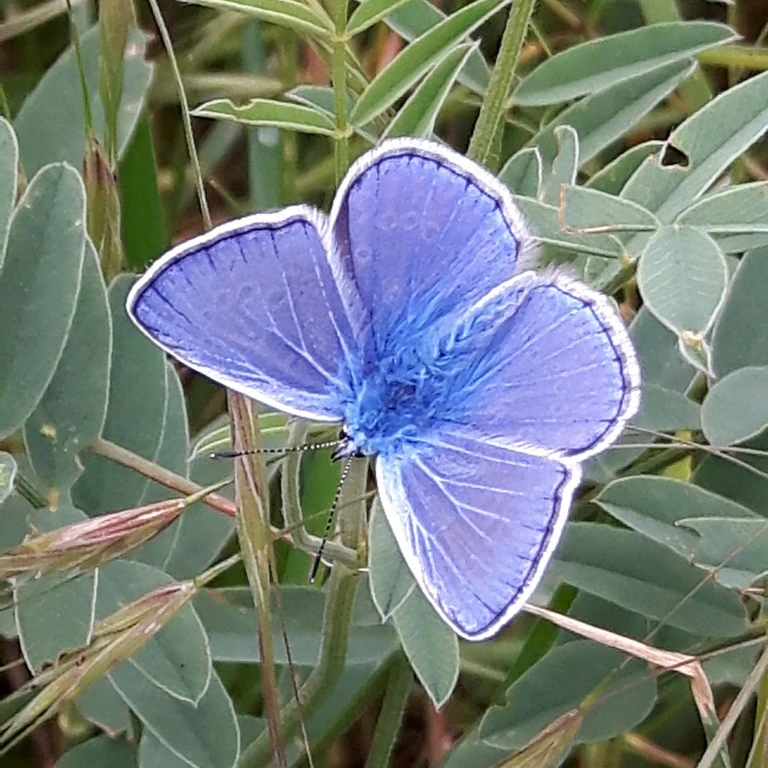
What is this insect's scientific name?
Polyommatus icarus
